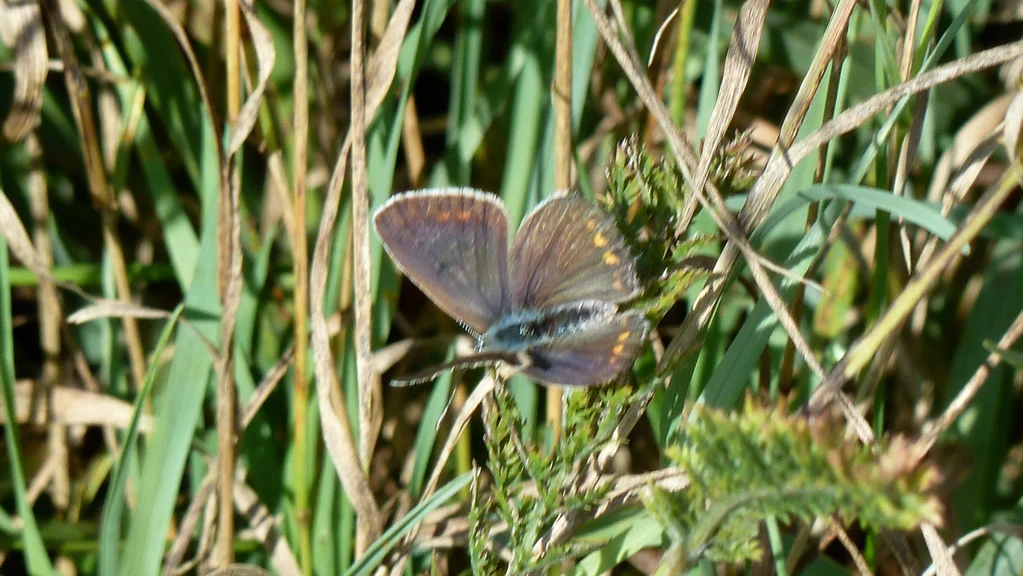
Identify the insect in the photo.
Polyommatus icarus
